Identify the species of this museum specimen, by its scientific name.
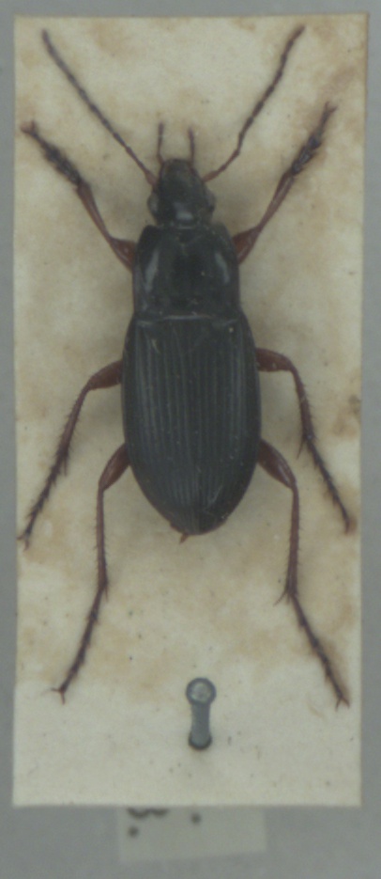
Calathus fuscipes
